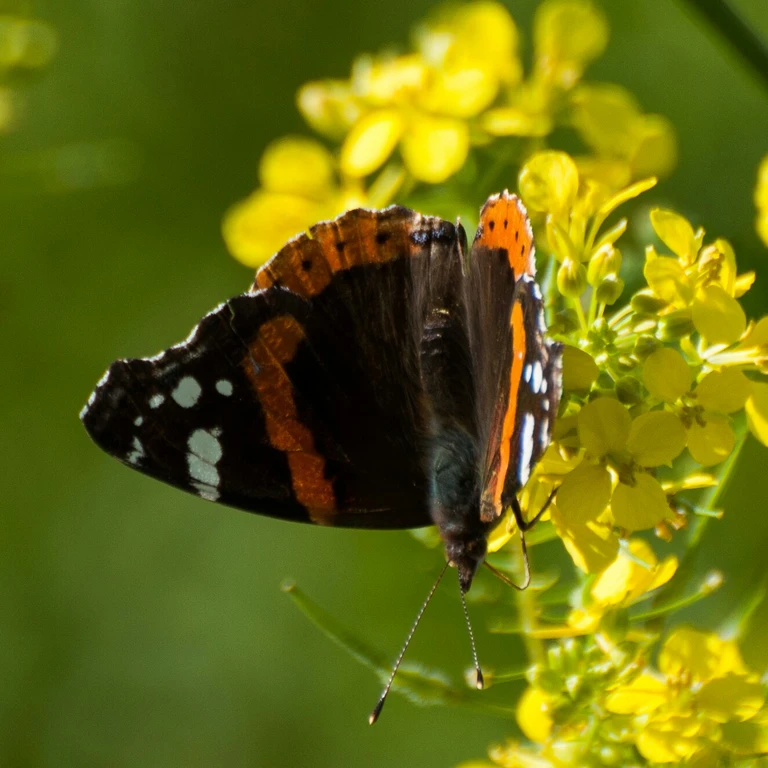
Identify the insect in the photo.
Vanessa atalanta
